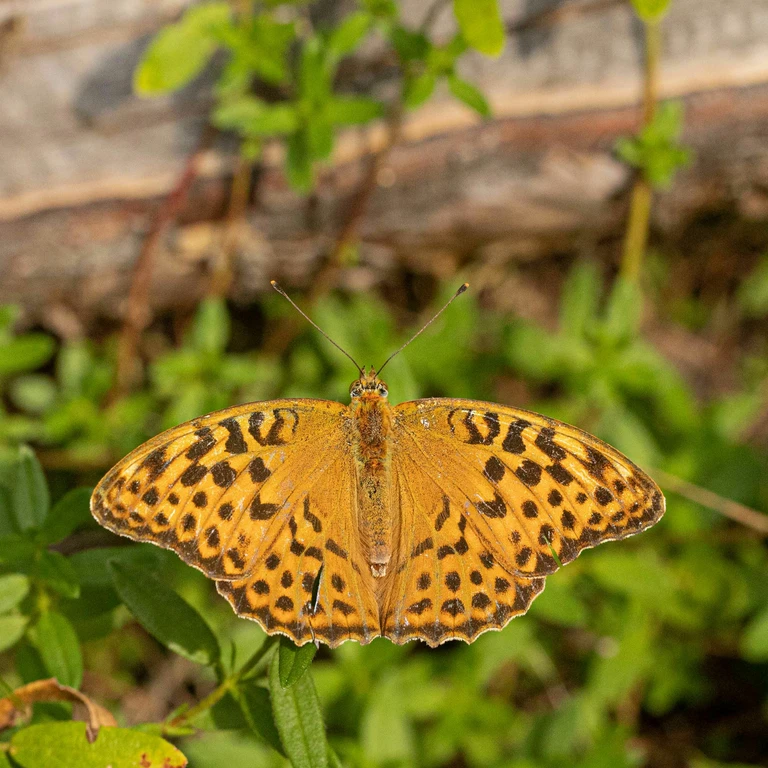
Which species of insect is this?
Argynnis paphia
